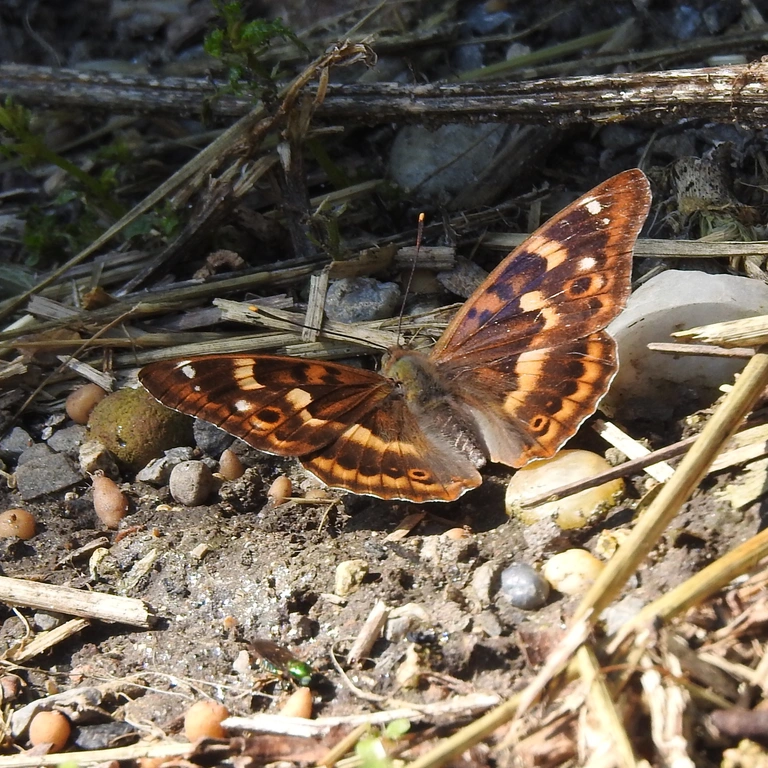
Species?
Apatura ilia
